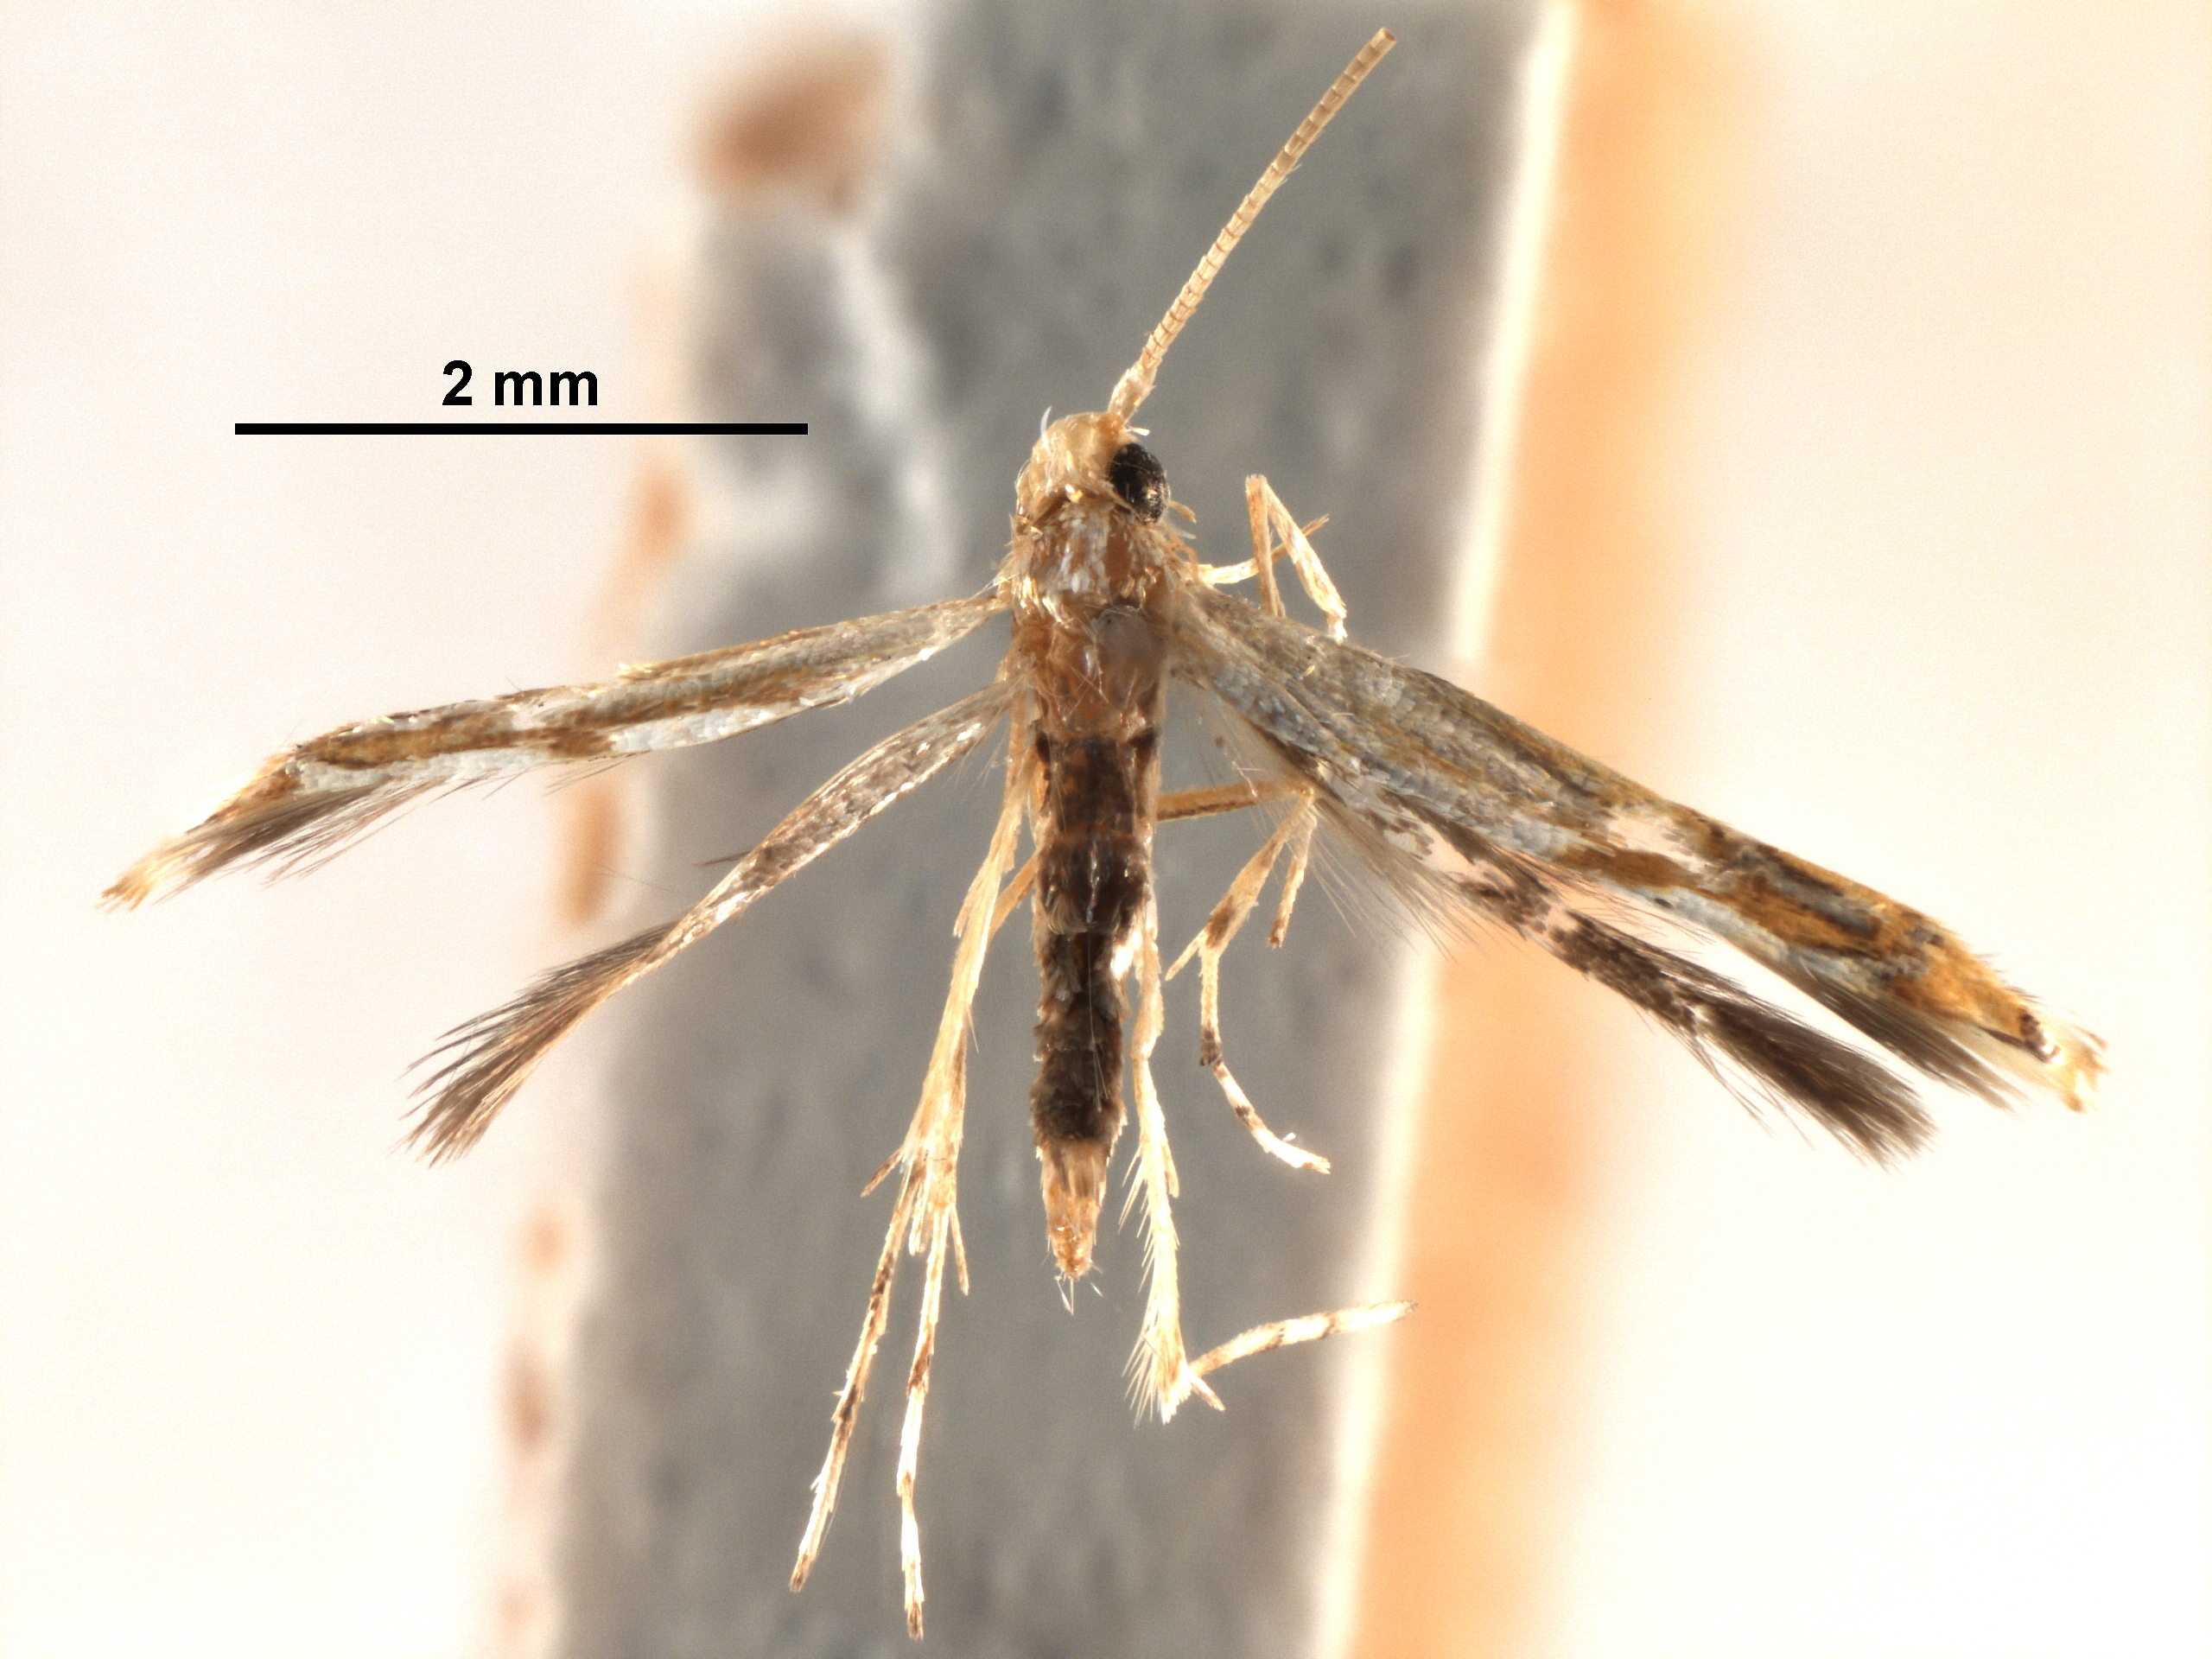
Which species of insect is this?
Acrocercops ornata
